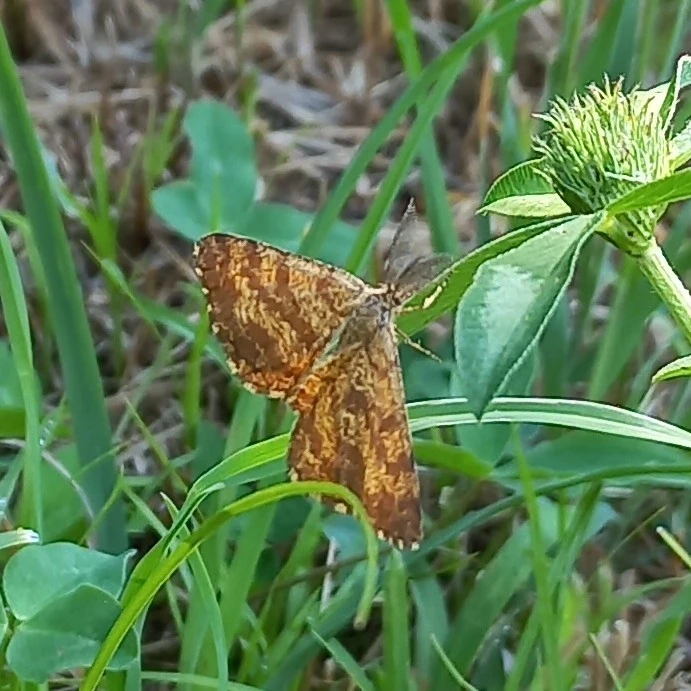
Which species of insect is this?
Ematurga atomaria
